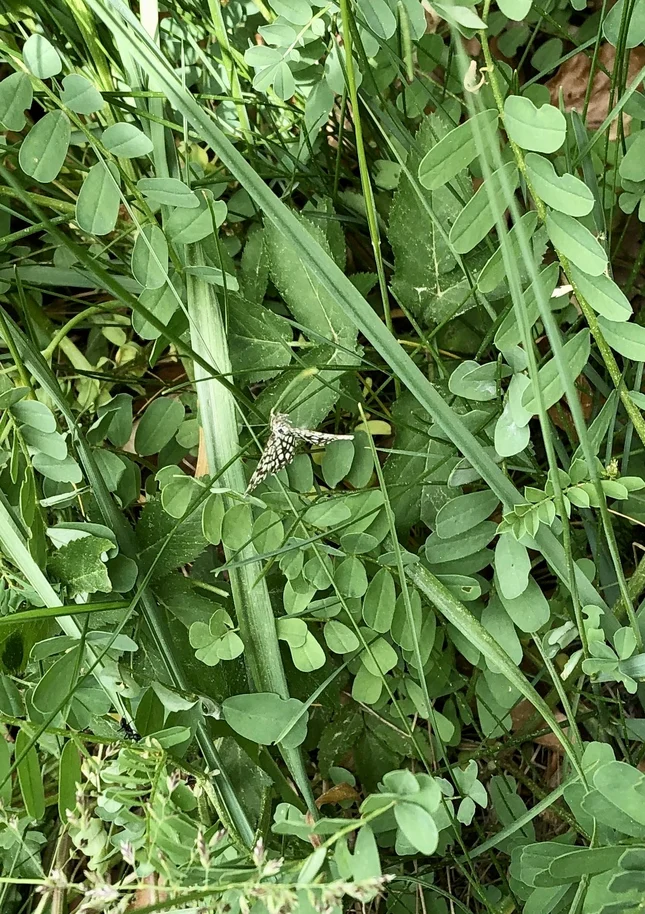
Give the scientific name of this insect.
Chiasmia clathrata
